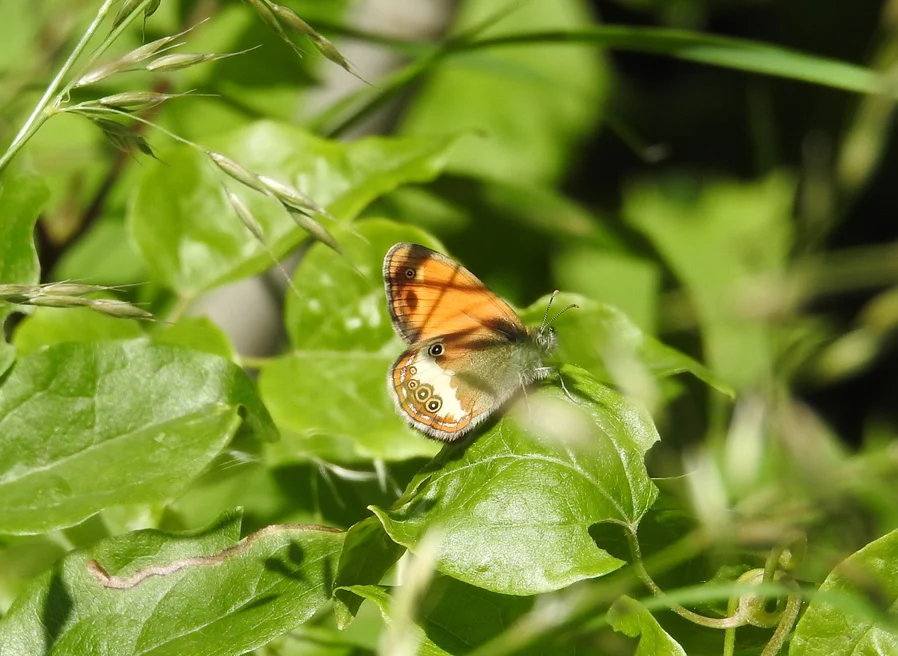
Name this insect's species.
Coenonympha arcania
